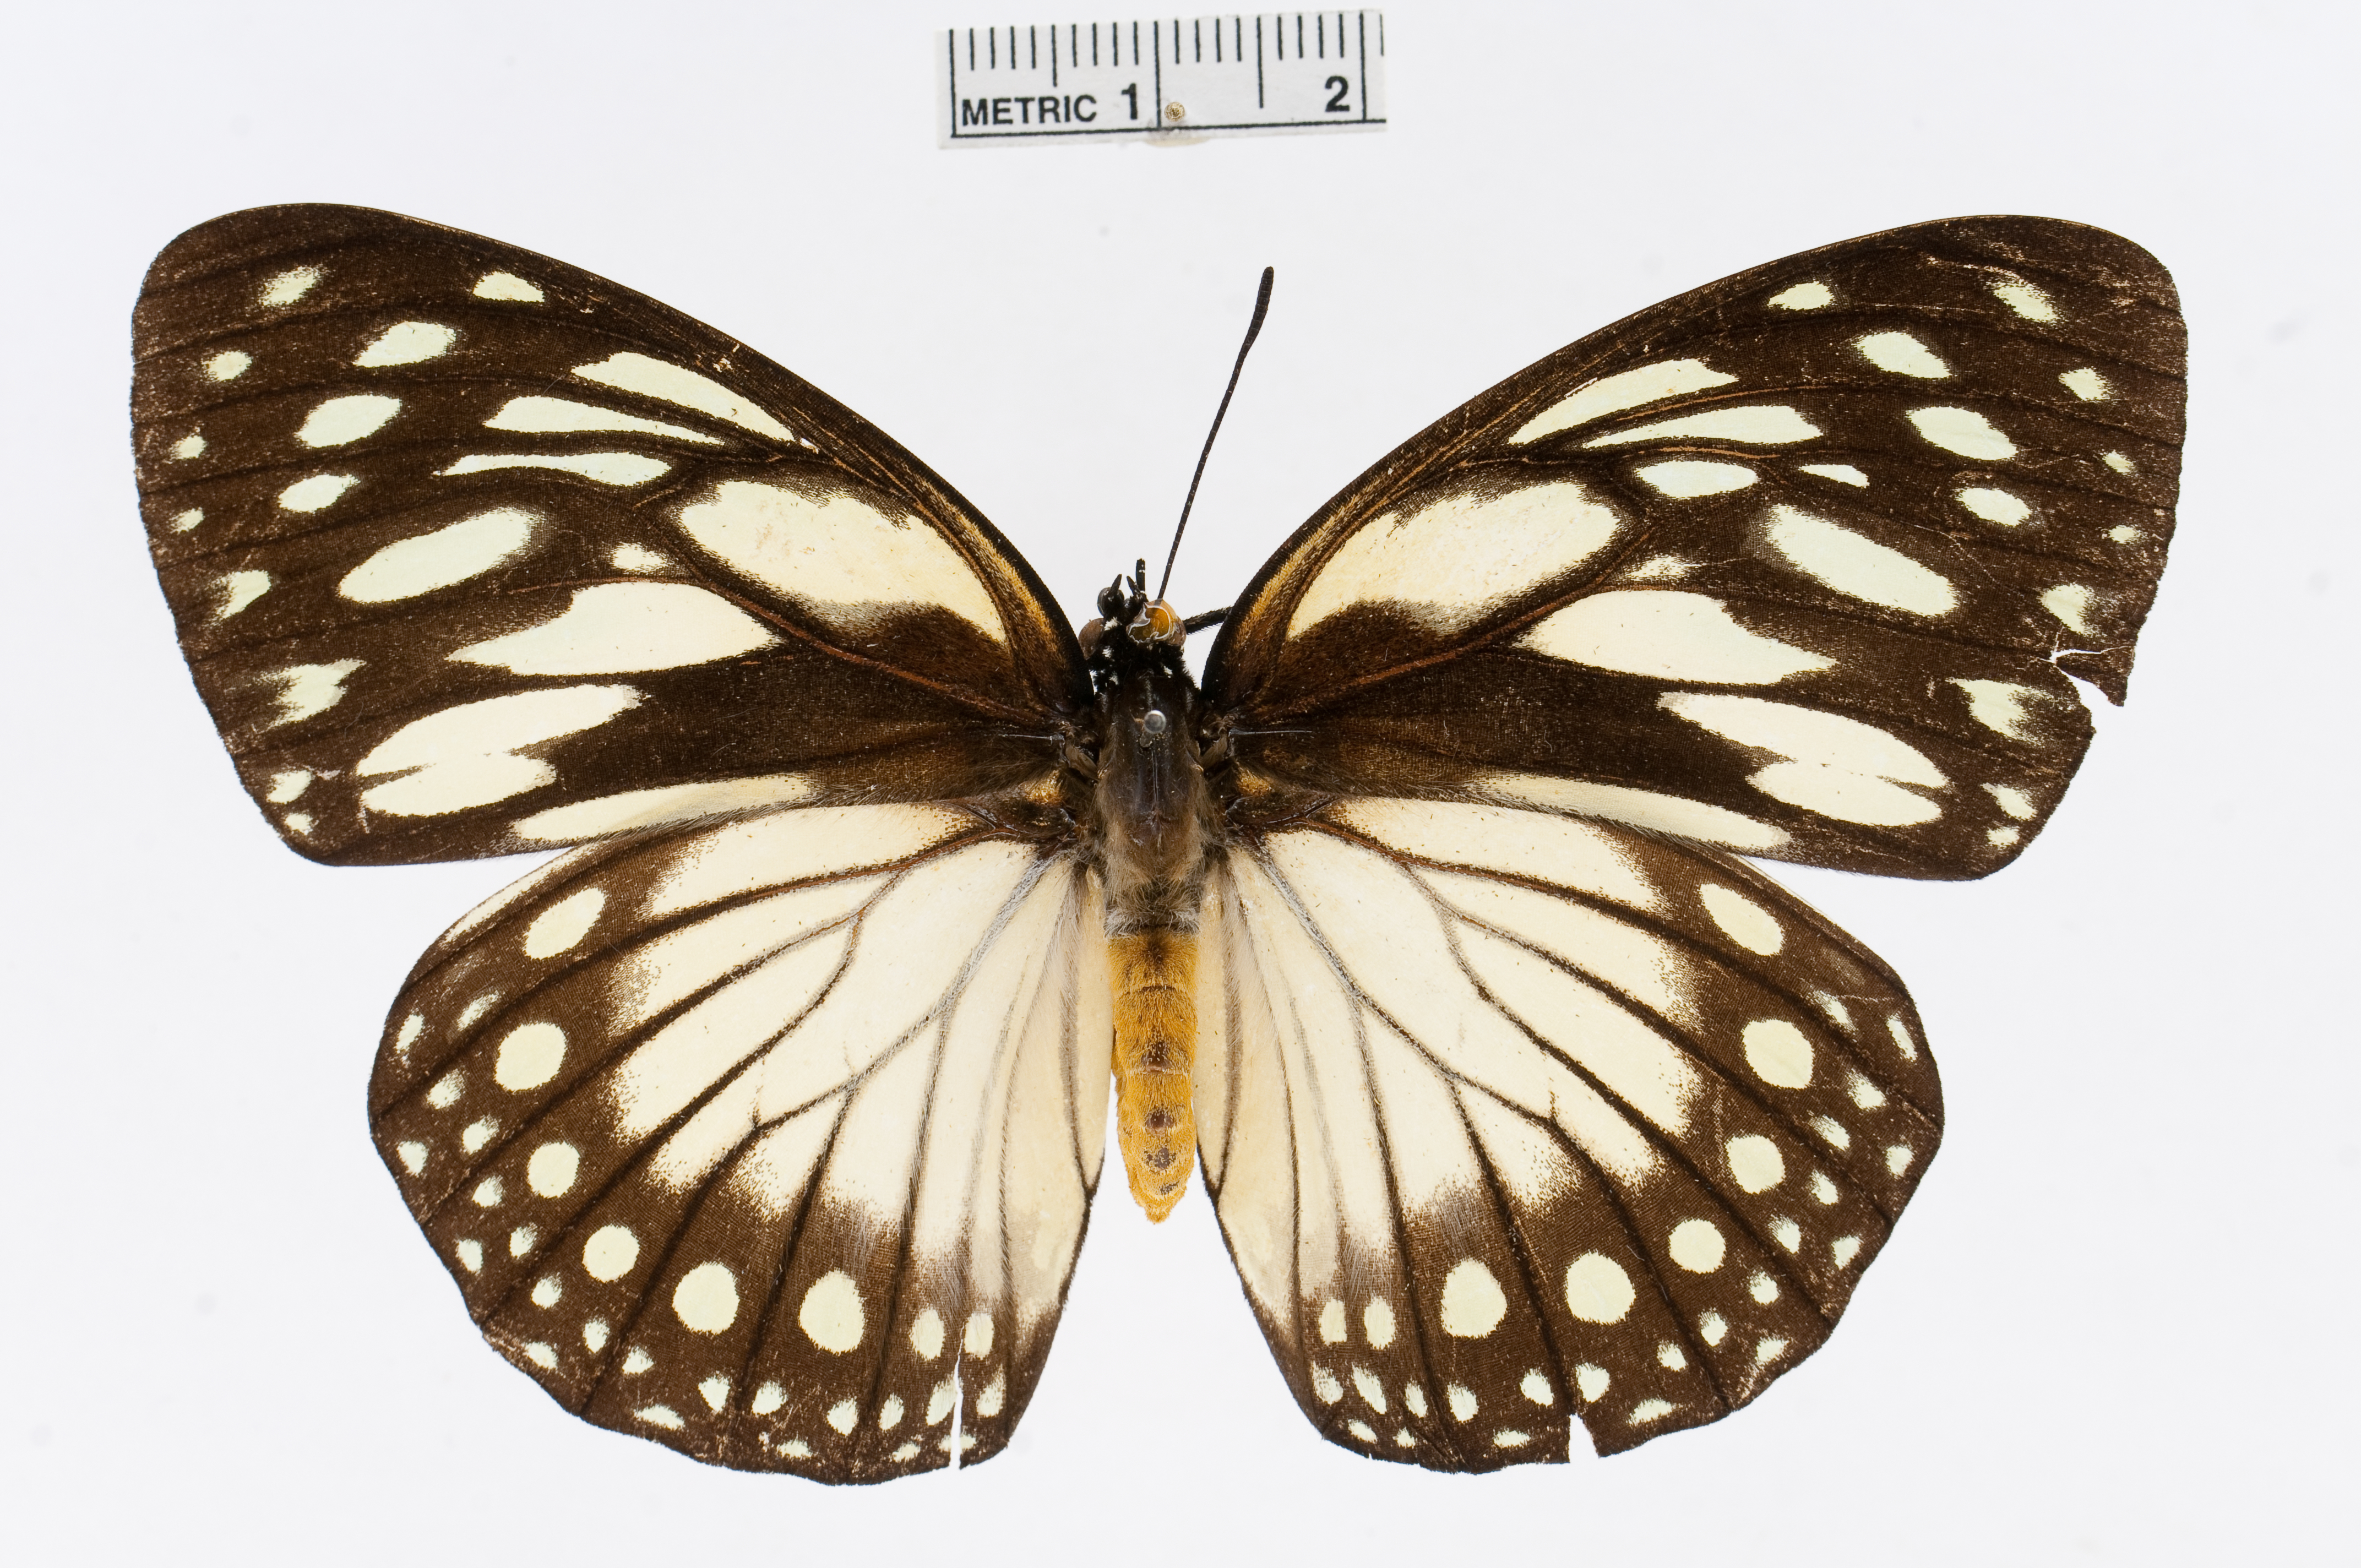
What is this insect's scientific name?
Euxanthe crossleyi
